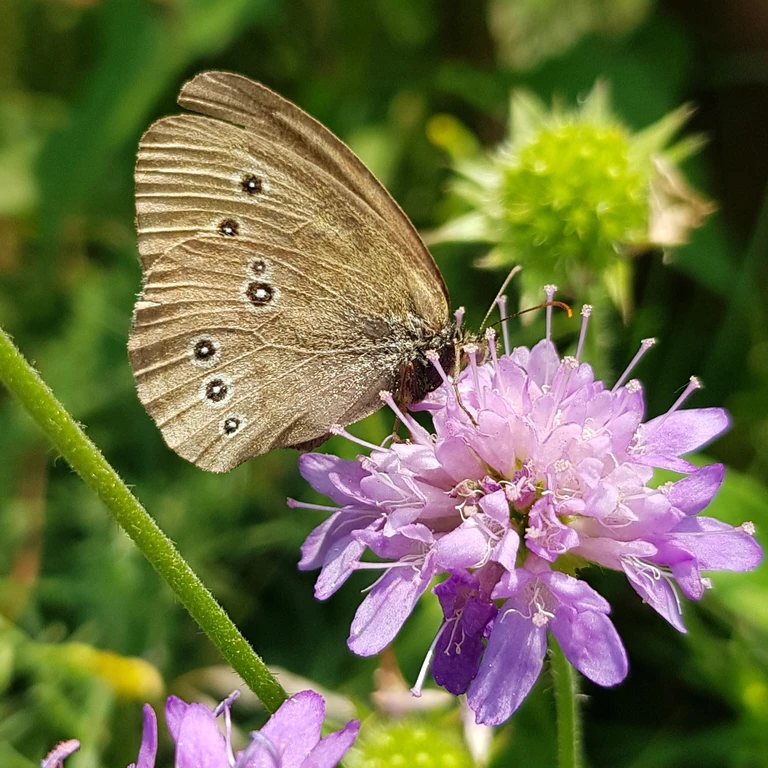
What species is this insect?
Aphantopus hyperantus
